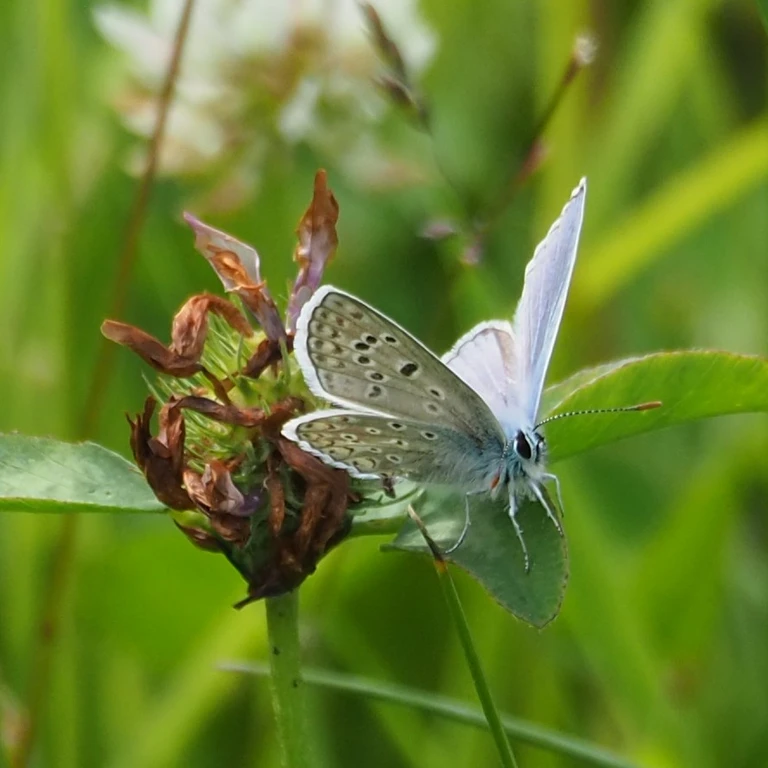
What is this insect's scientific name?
Polyommatus icarus
